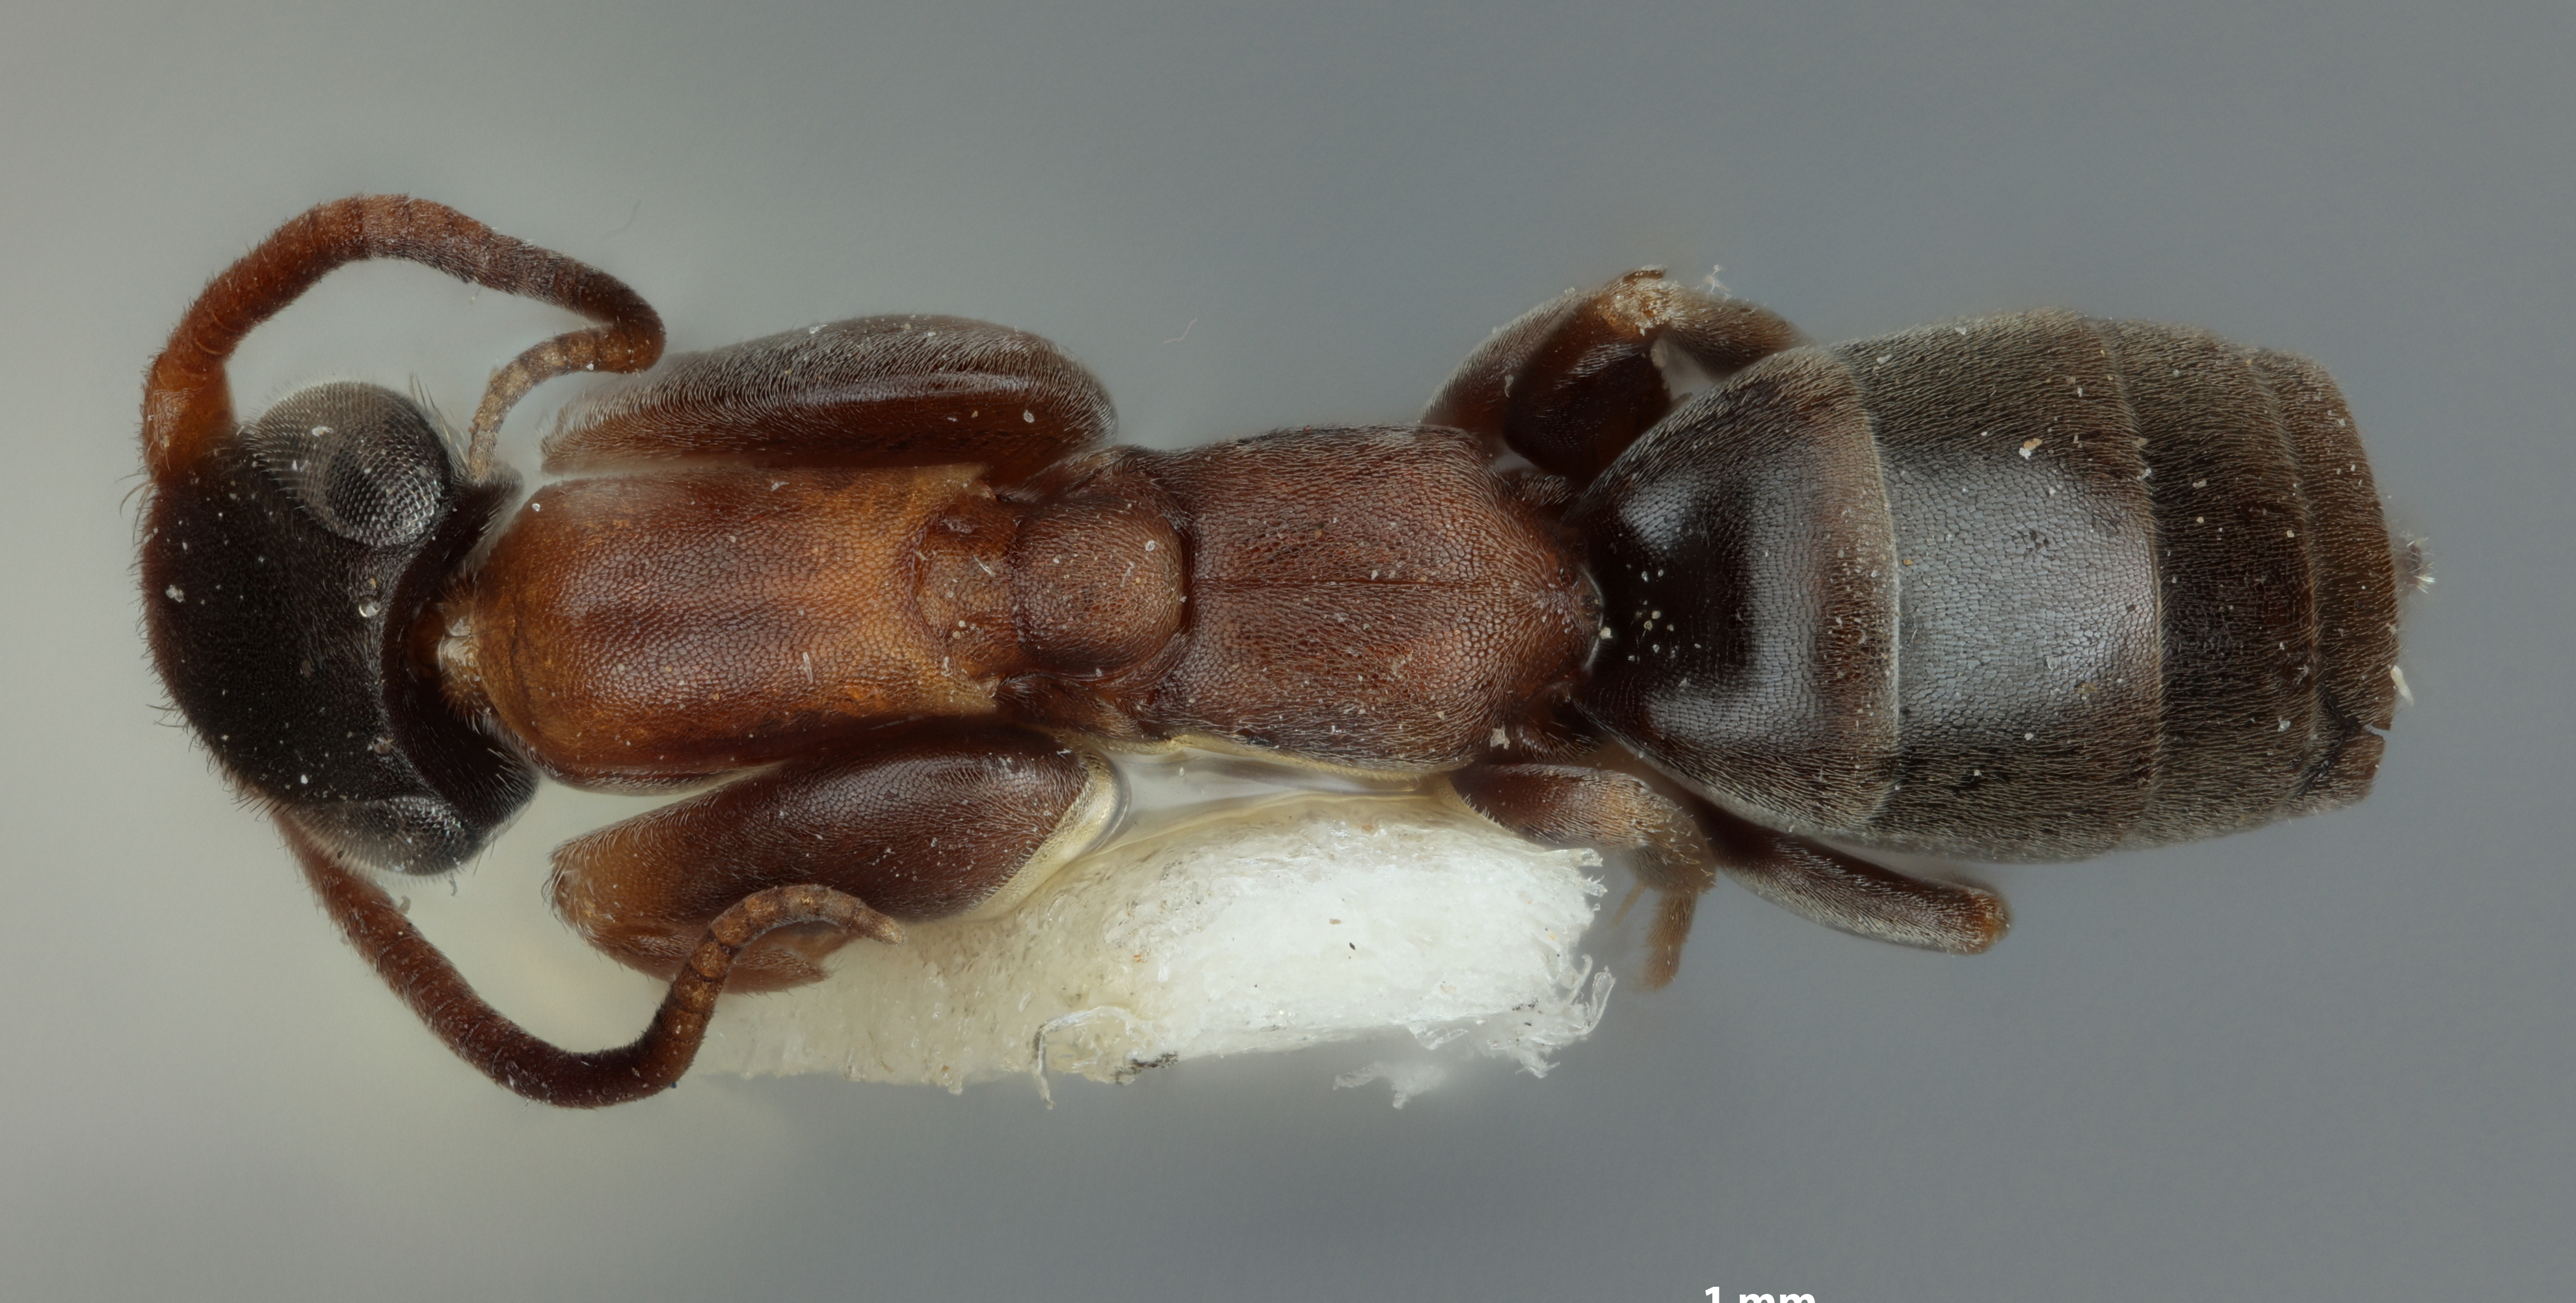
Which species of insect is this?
Sclerogibba citipes
